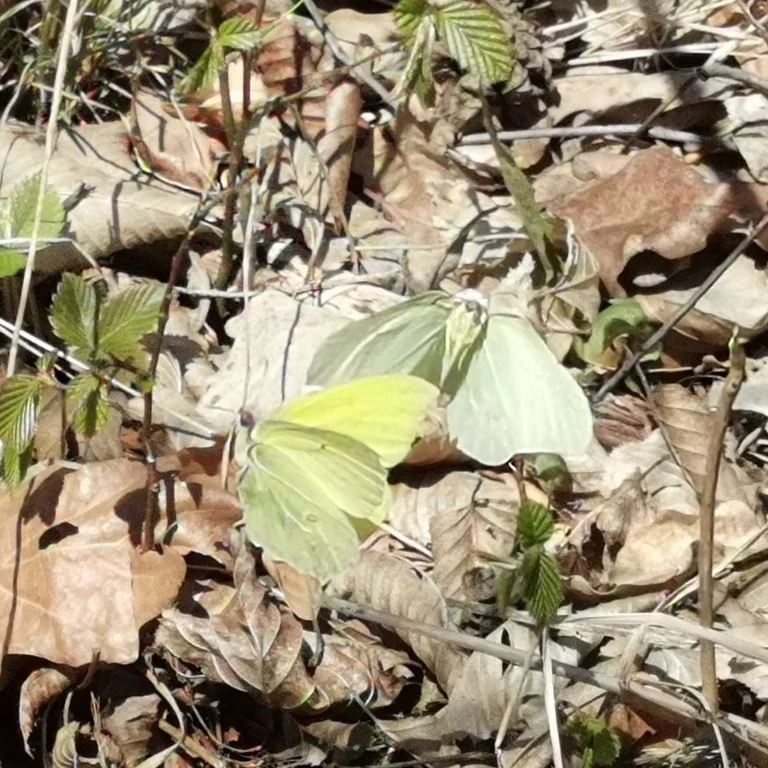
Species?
Gonepteryx rhamni
